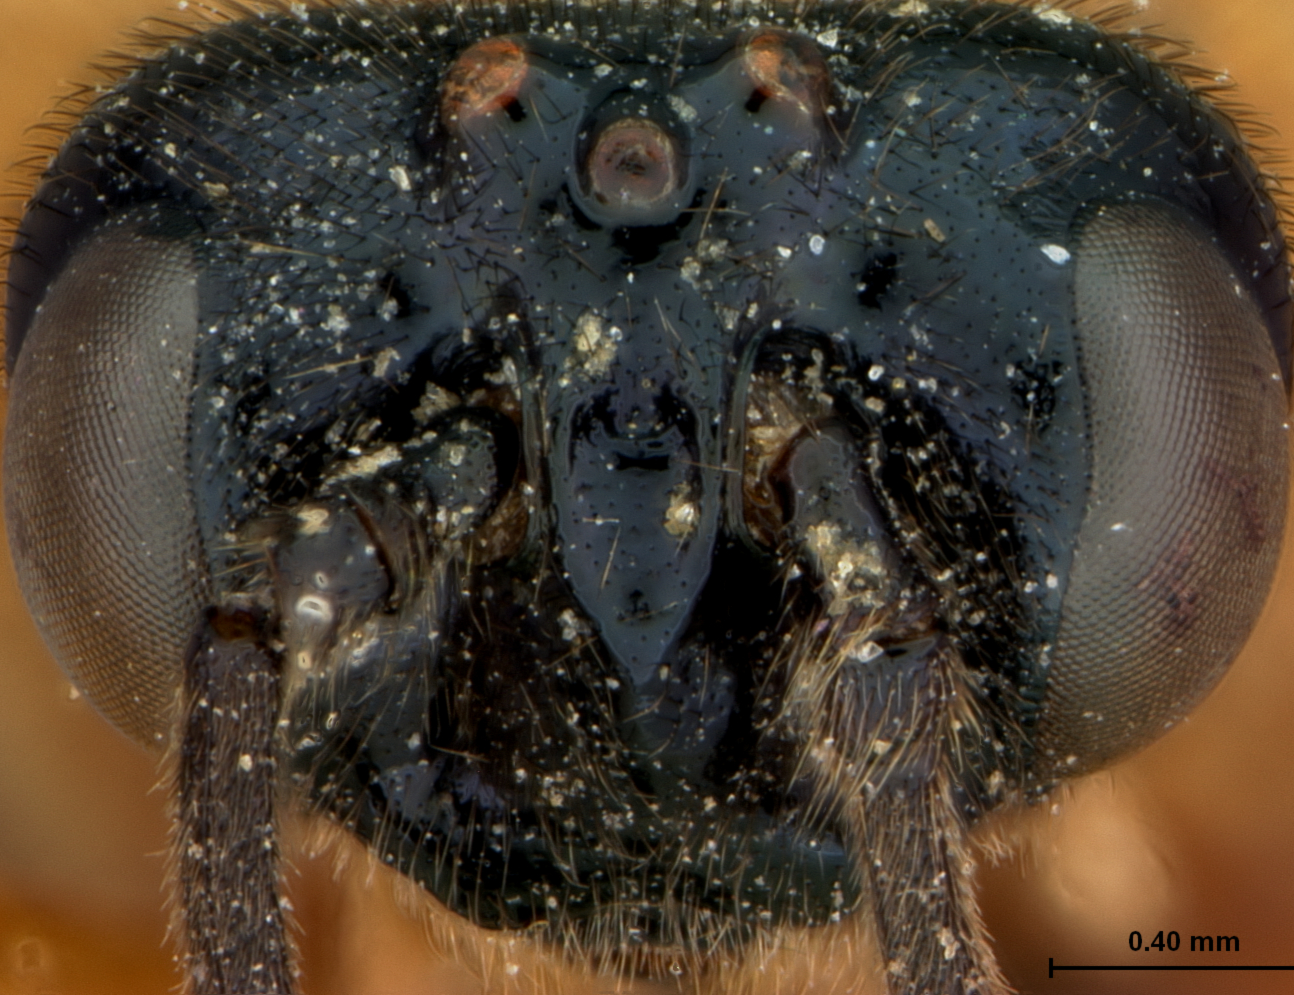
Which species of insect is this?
Arge annulitarsis
